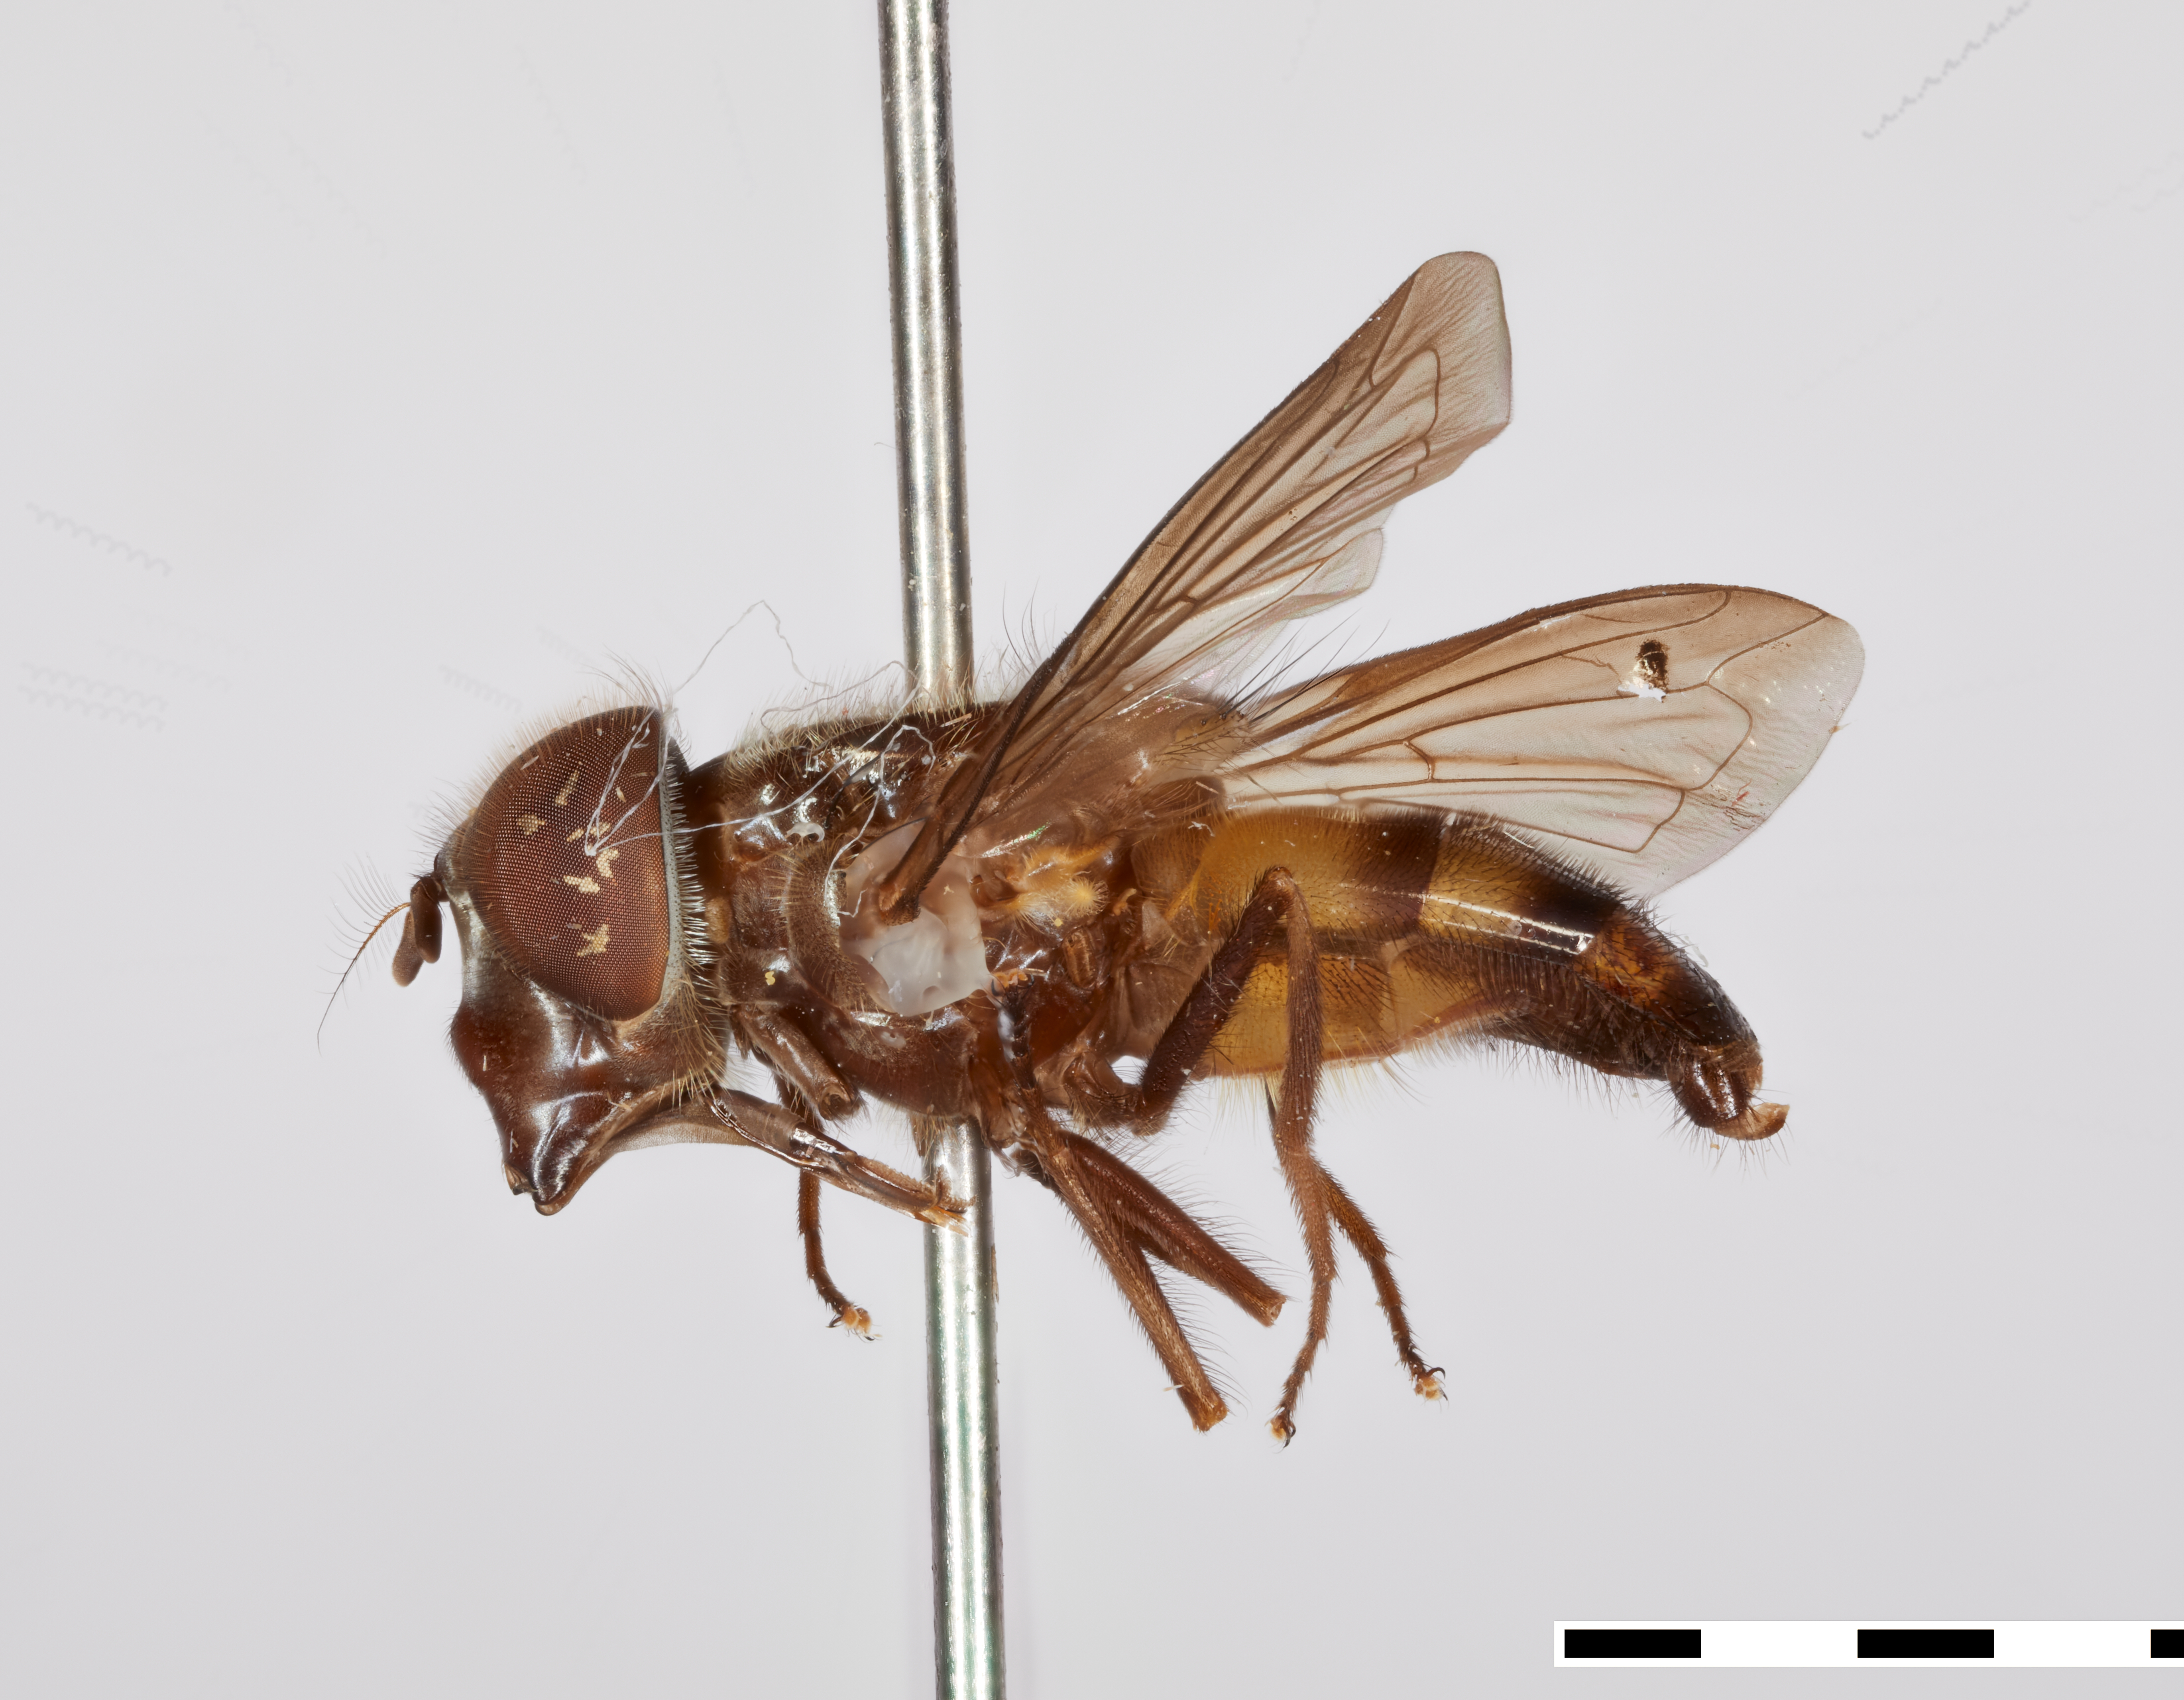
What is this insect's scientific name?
Copestylum rectifacies
